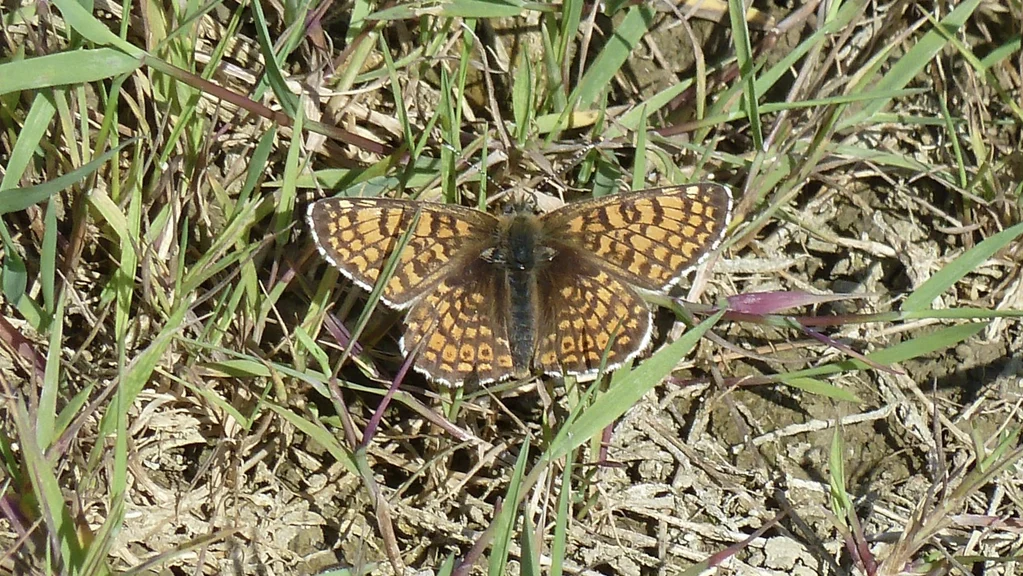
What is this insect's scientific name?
Melitaea cinxia
